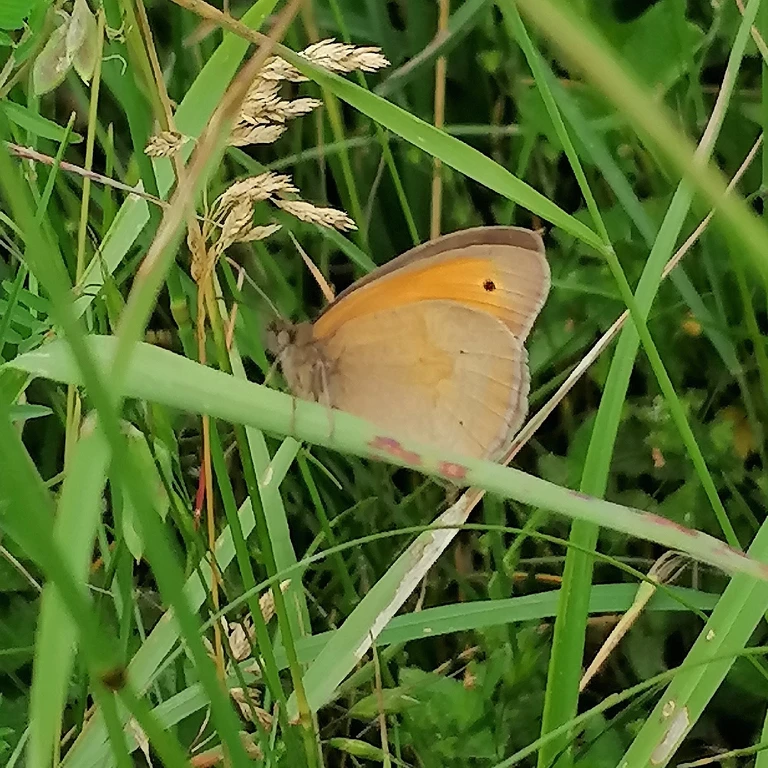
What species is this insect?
Maniola jurtina
